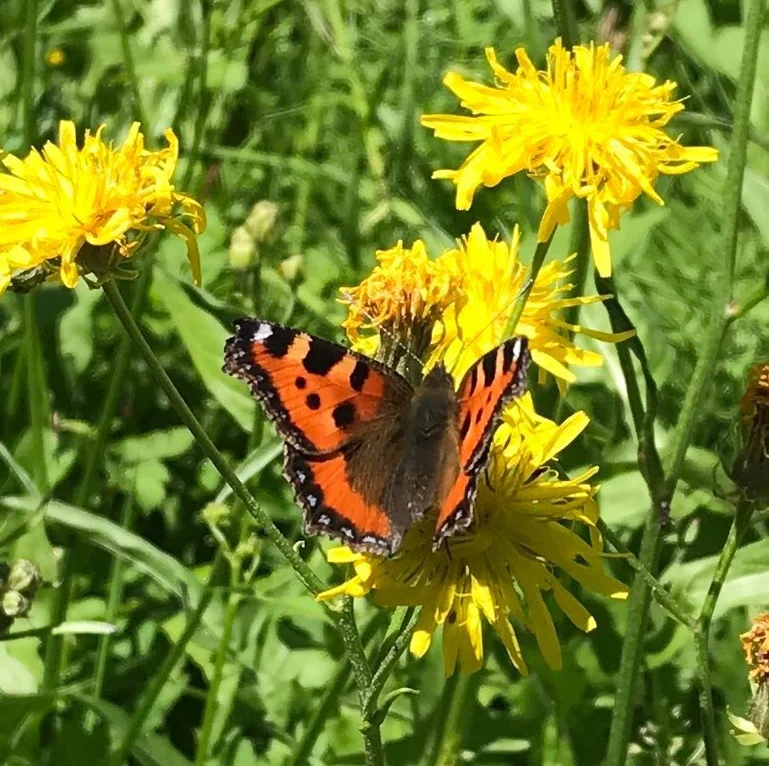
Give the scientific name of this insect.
Aglais urticae
